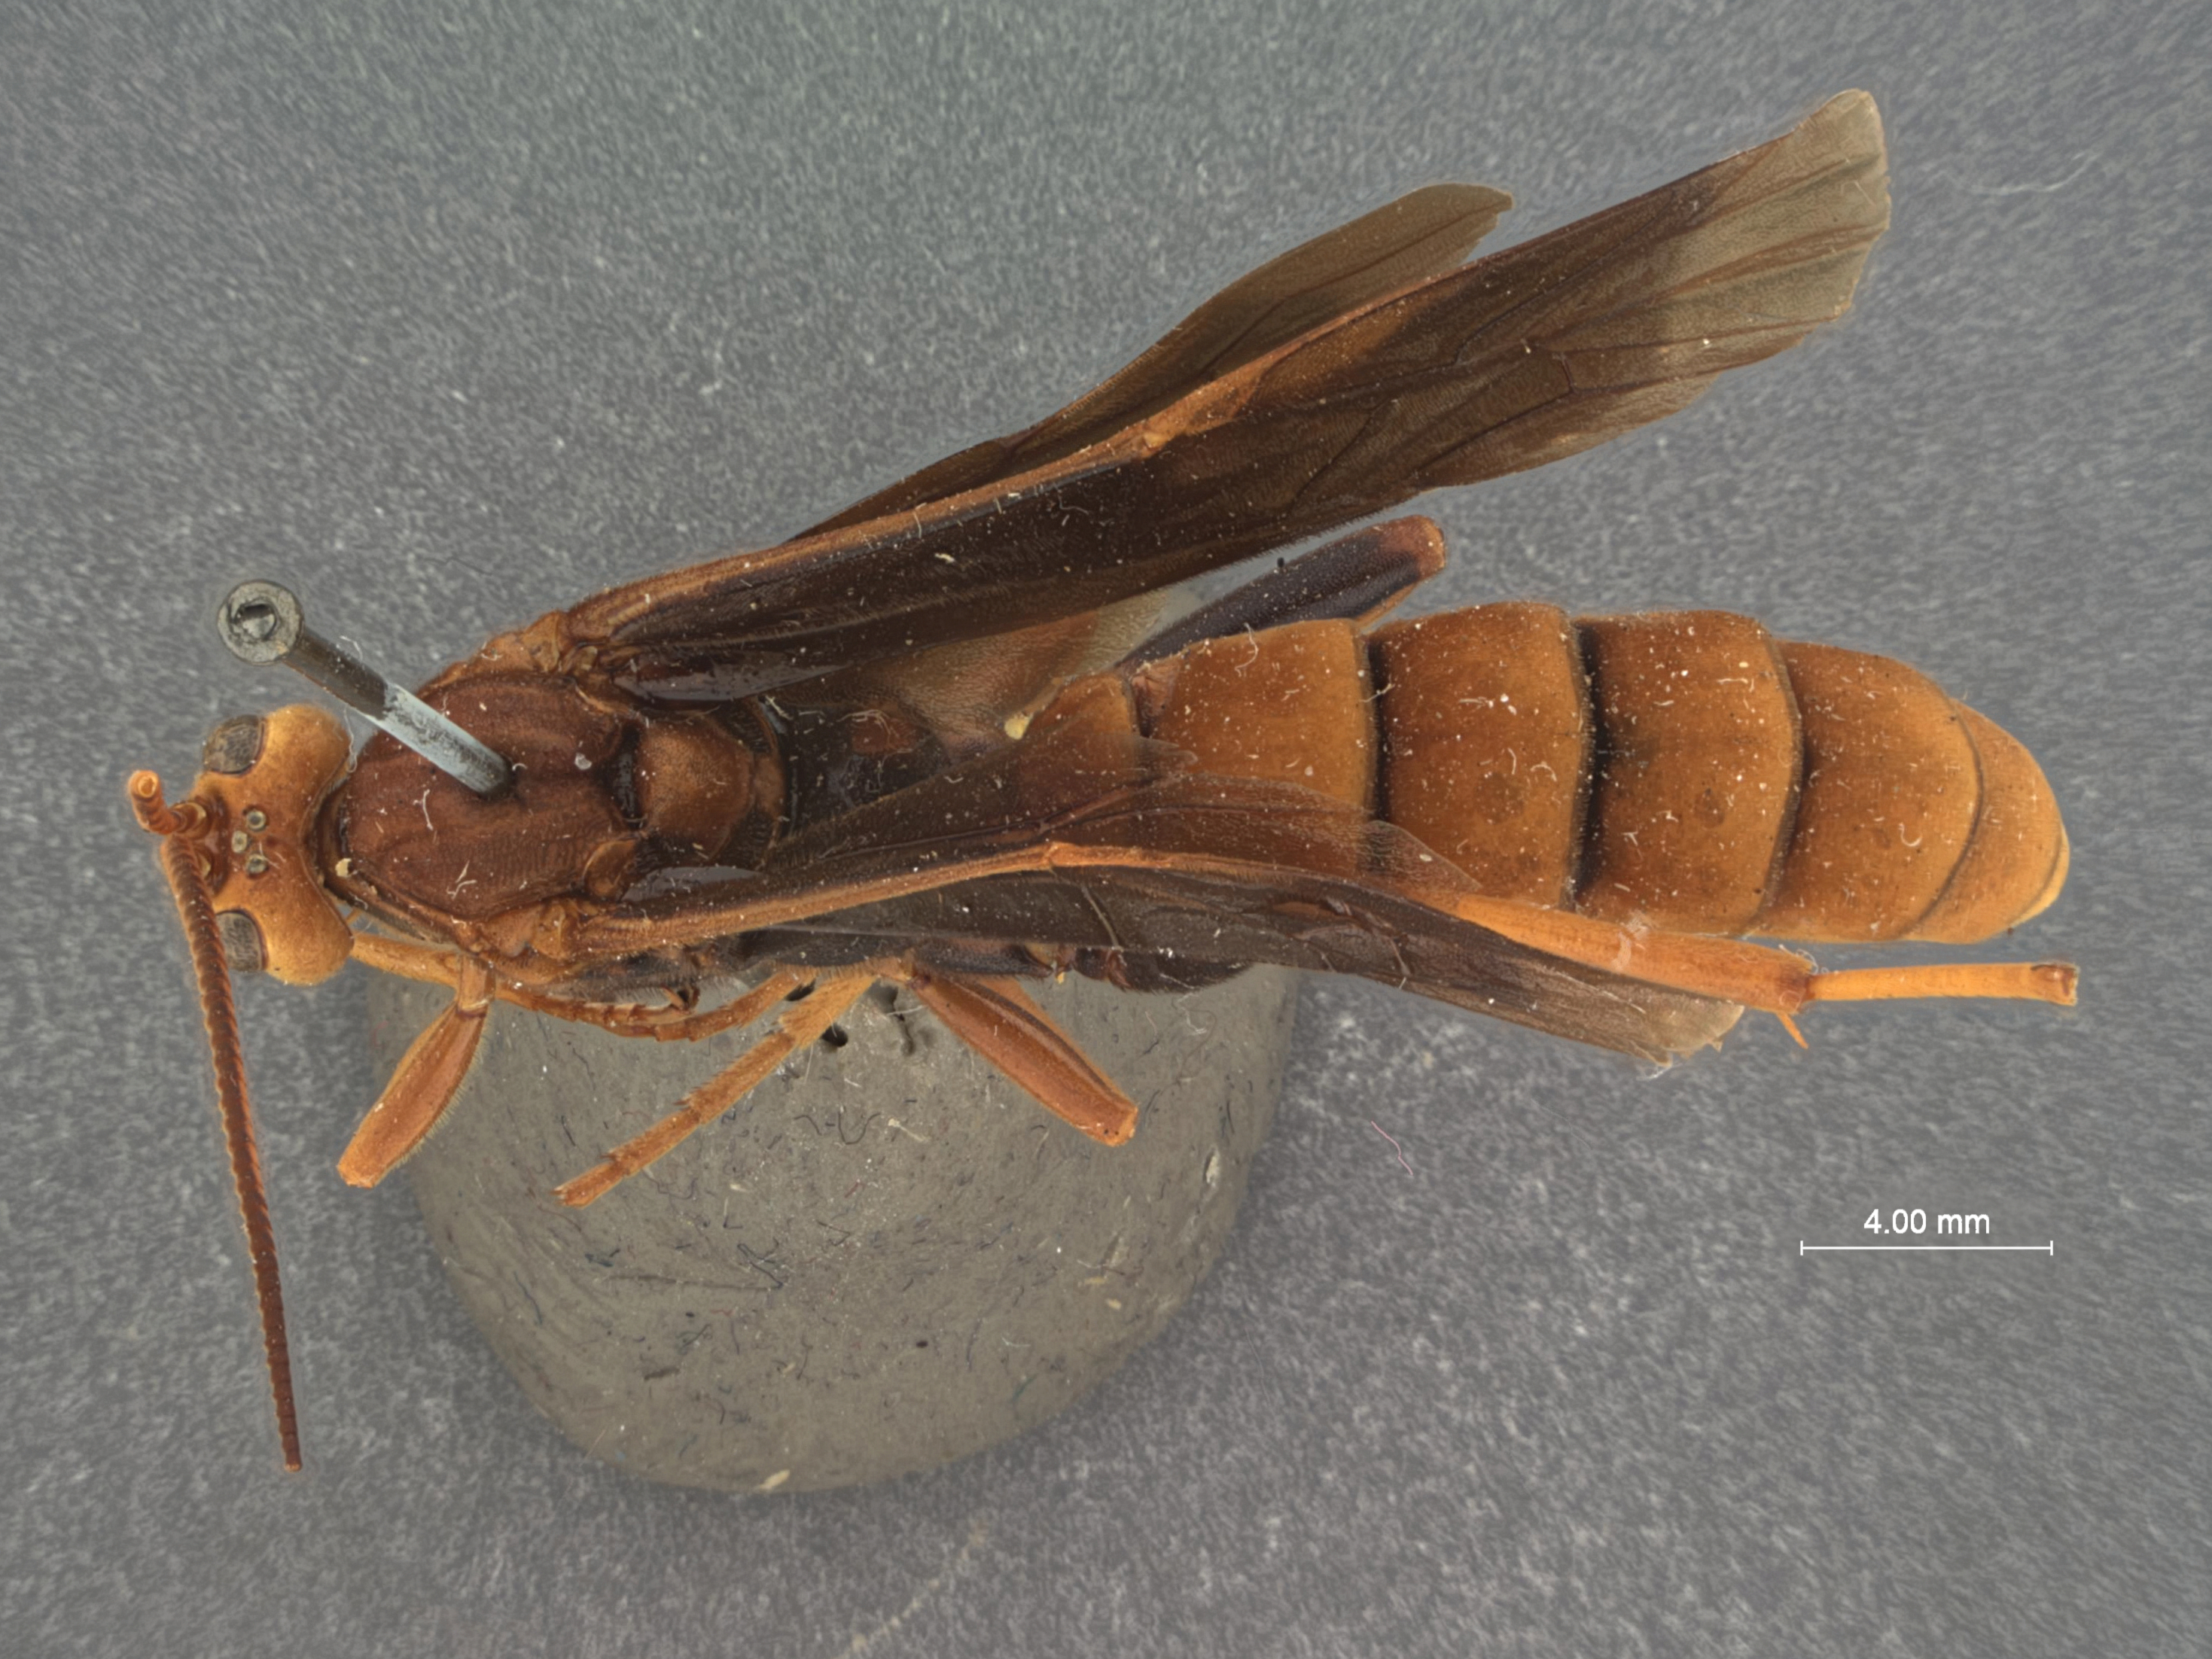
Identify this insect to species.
Conocalama galbinata
